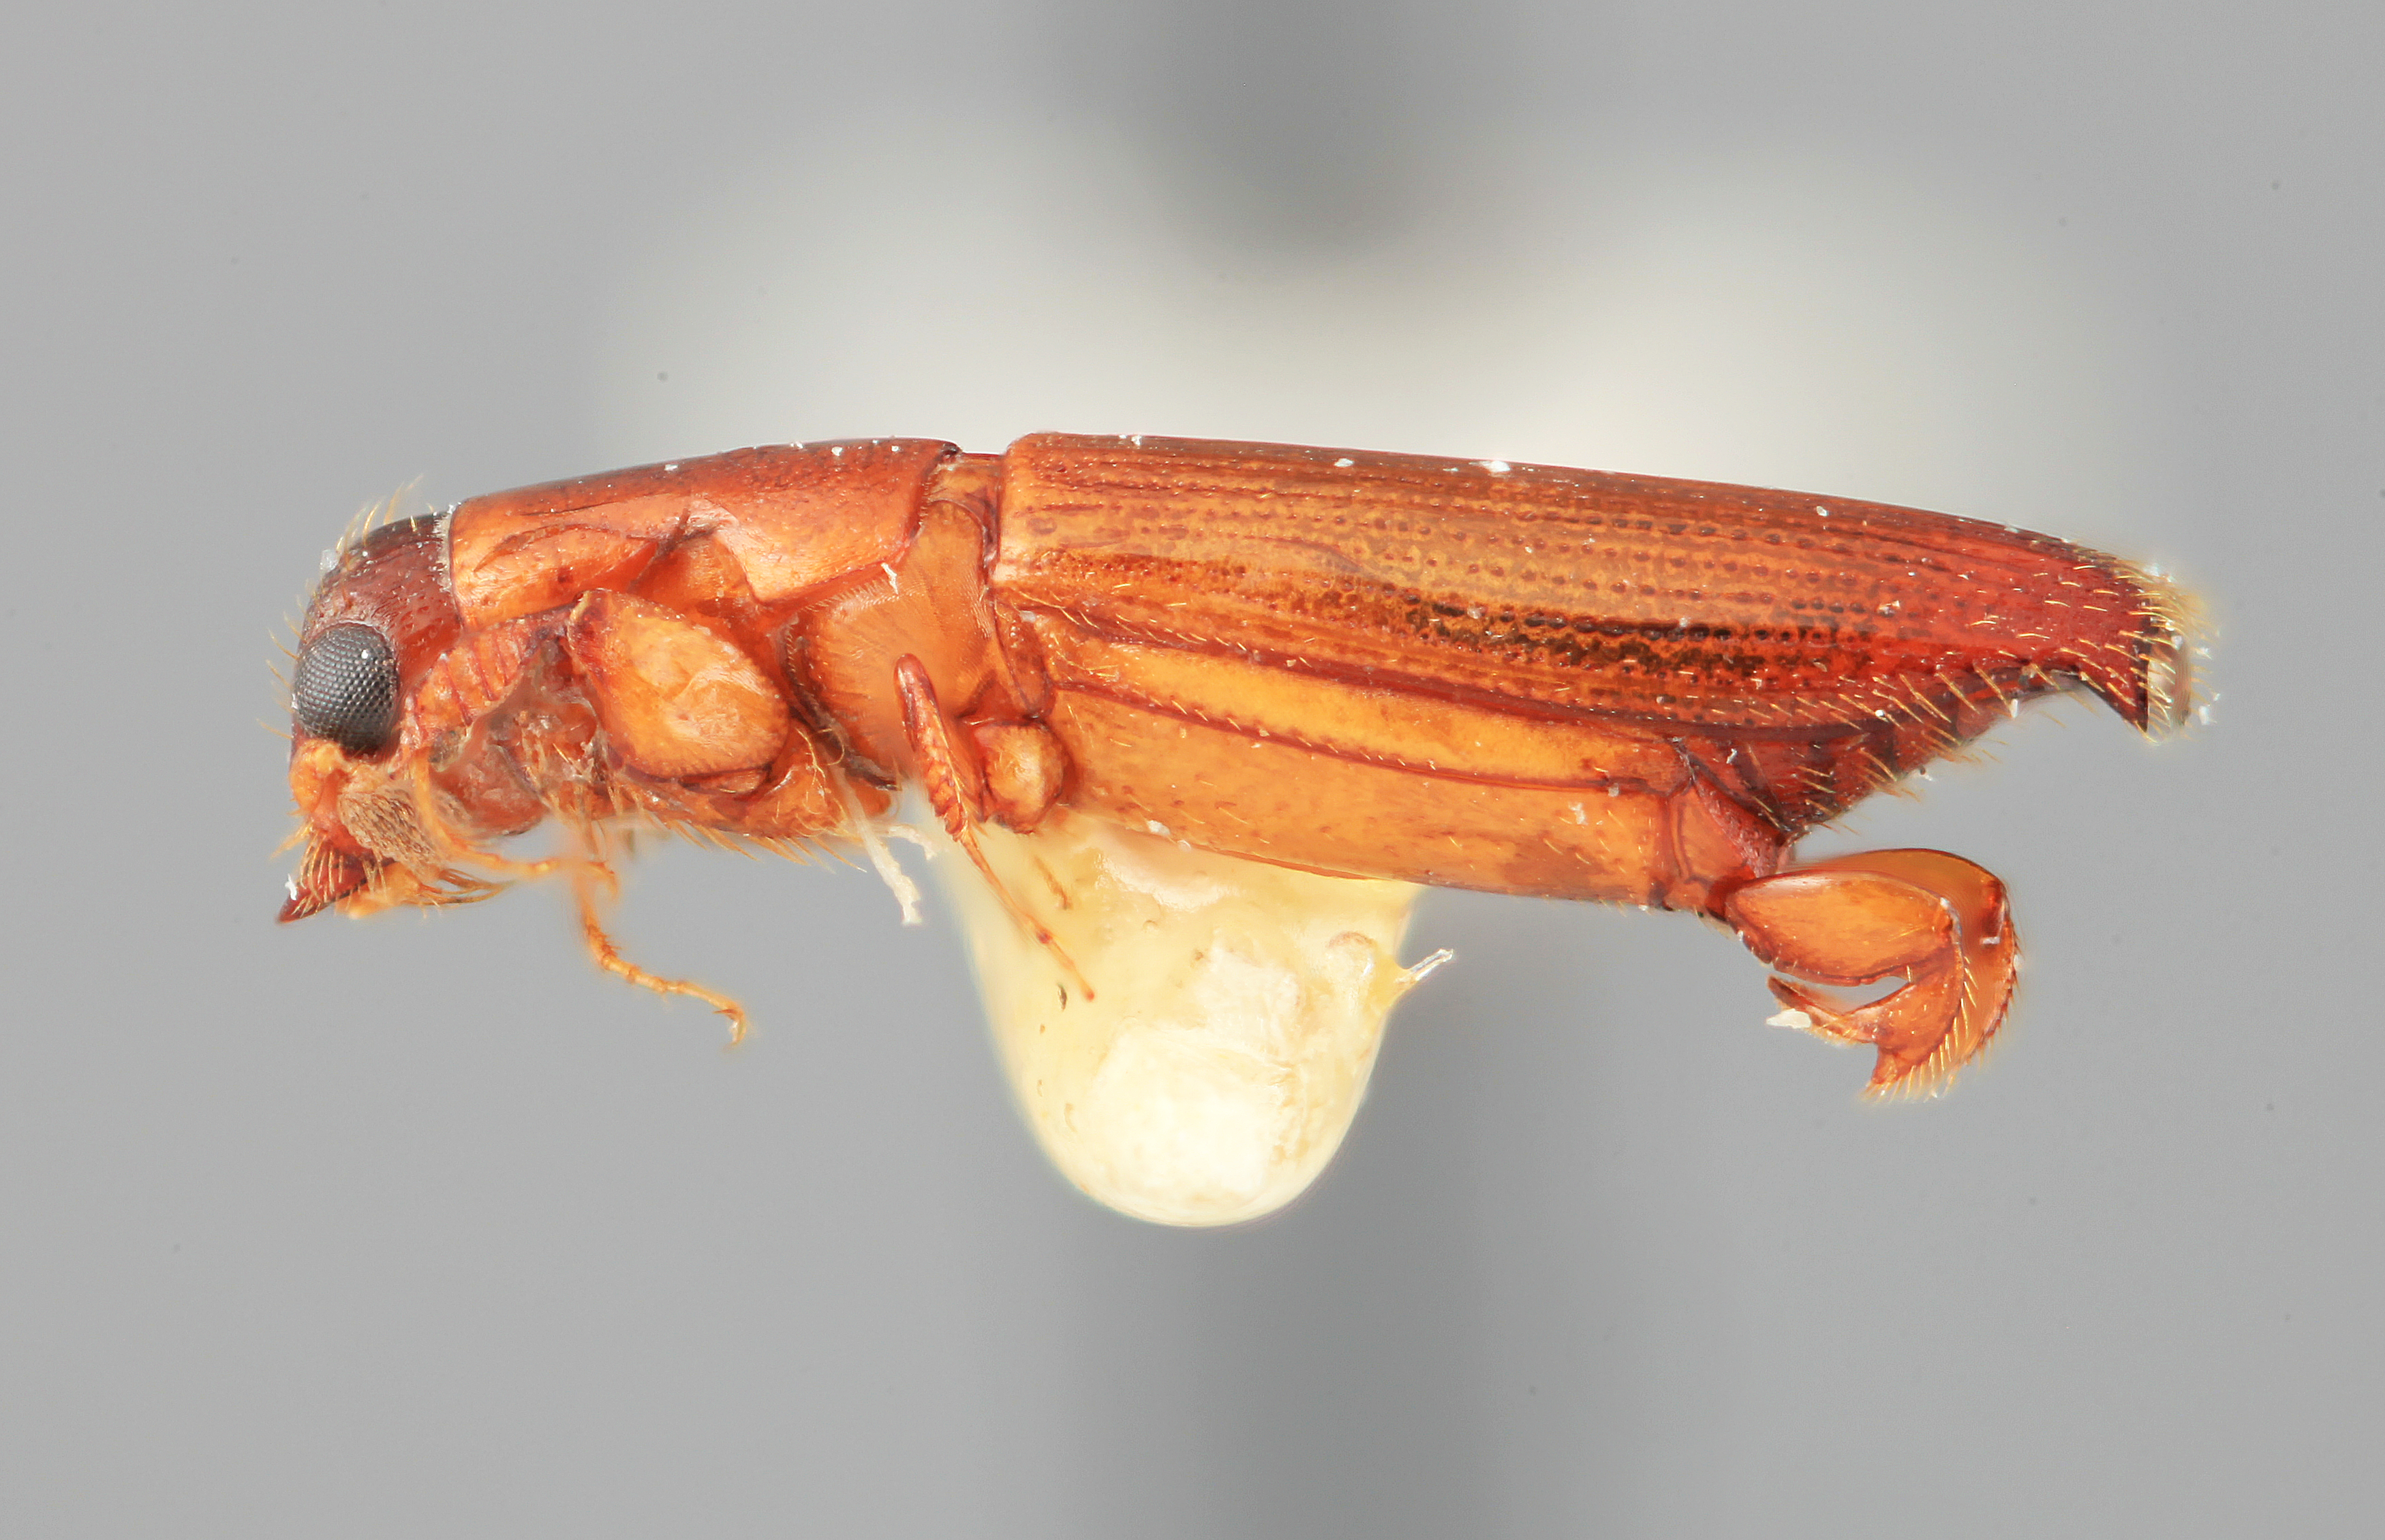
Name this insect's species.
Platypus vegestus
